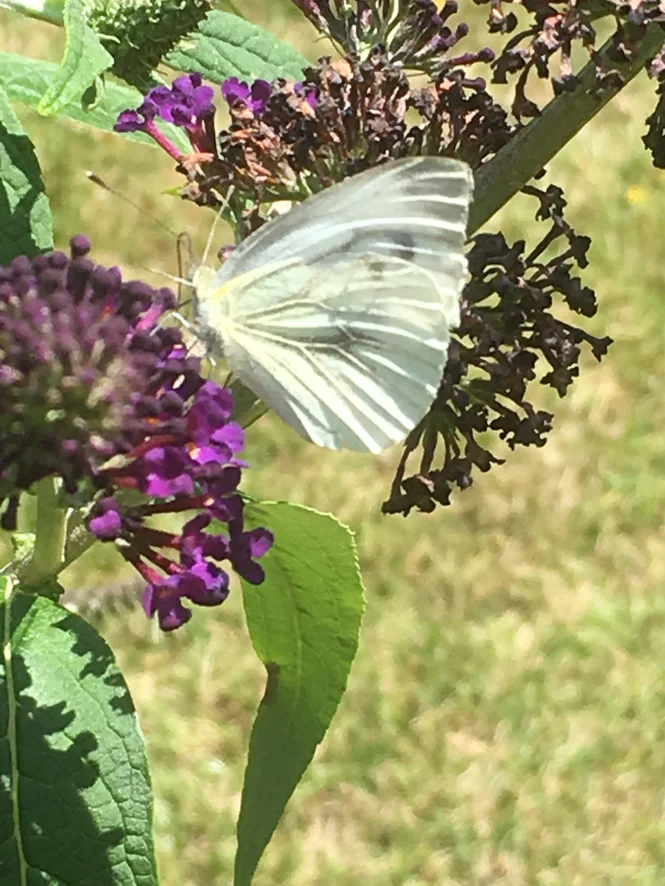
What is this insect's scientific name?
Pieris napi
